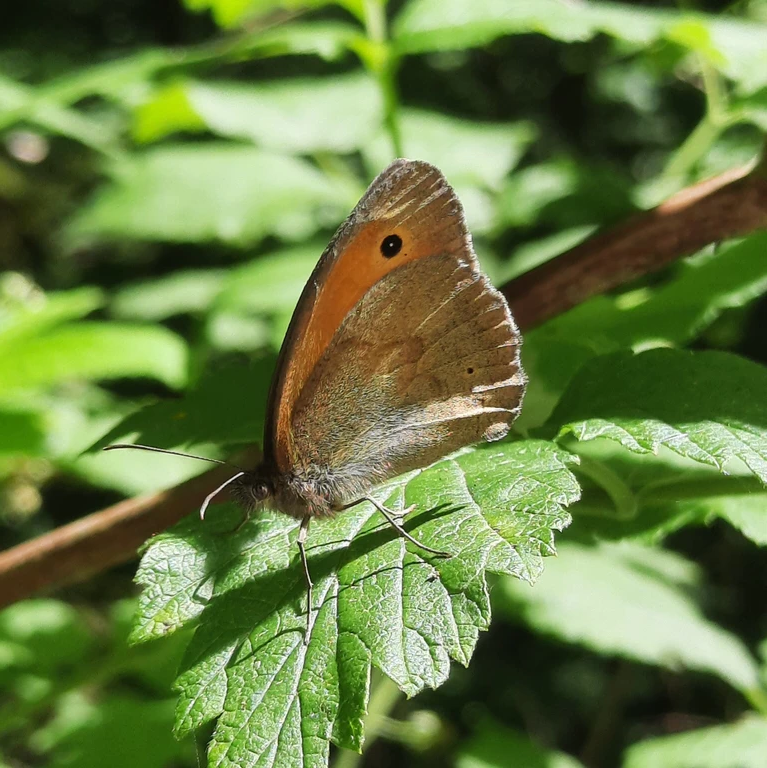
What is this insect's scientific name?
Maniola jurtina
